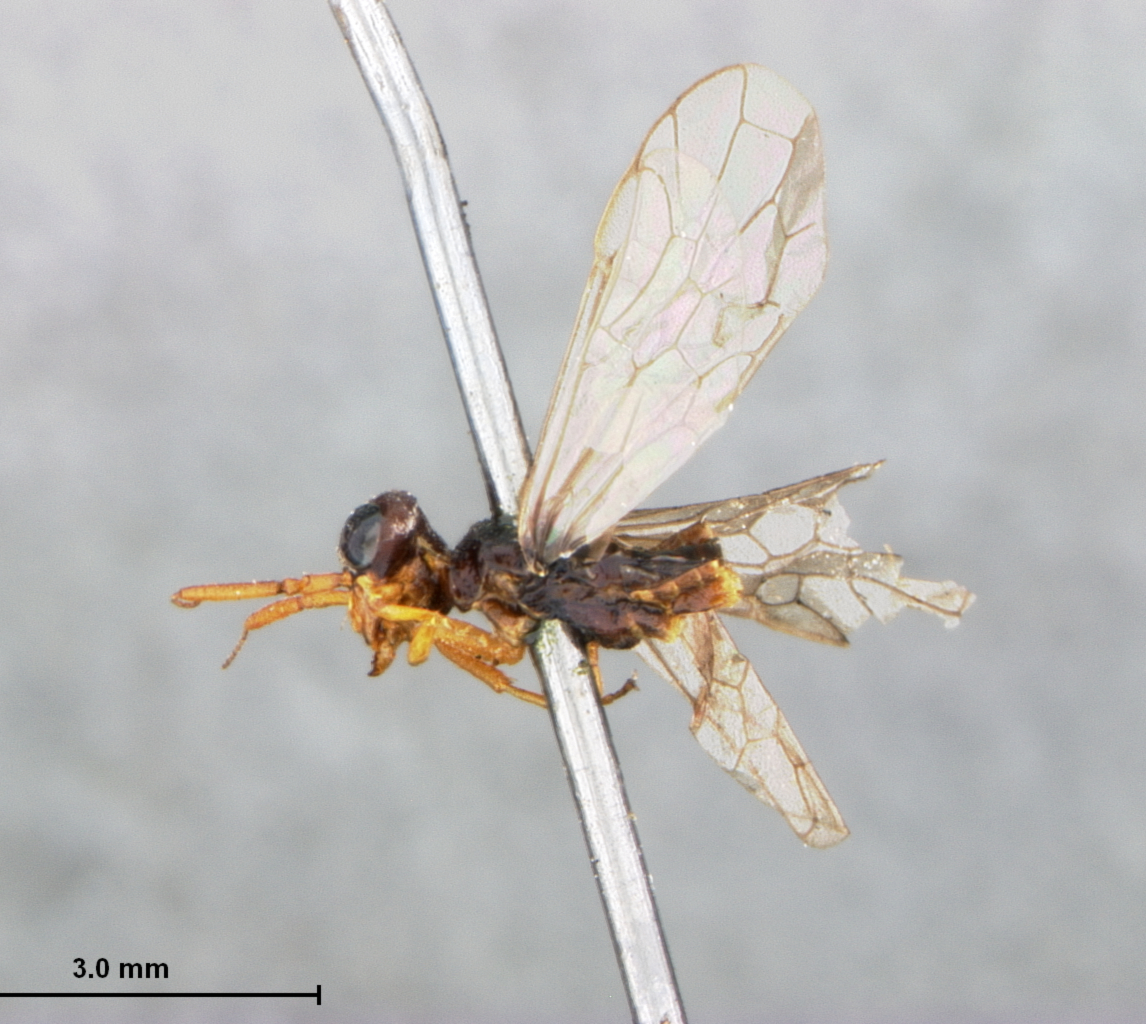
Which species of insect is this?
Manoxyela californica
